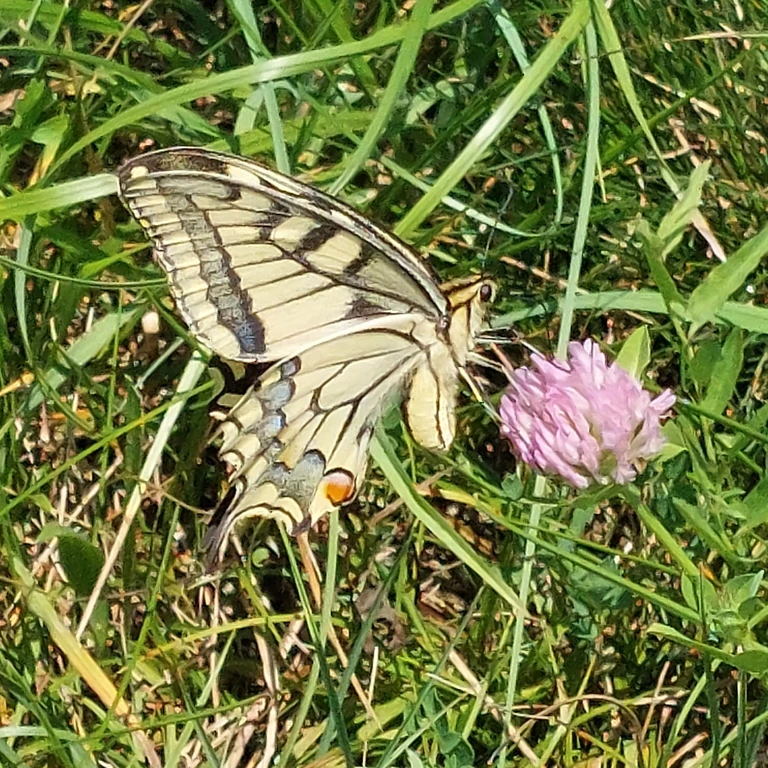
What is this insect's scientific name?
Papilio machaon
